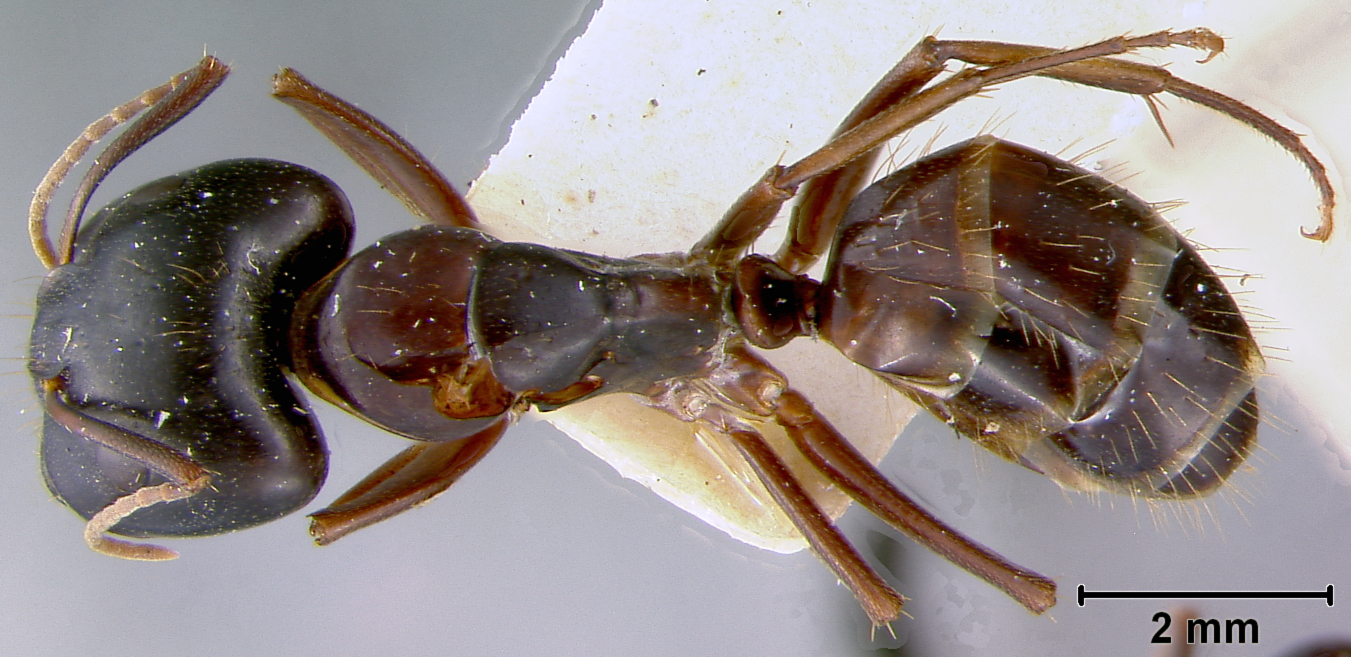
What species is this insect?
Camponotus maculatus
